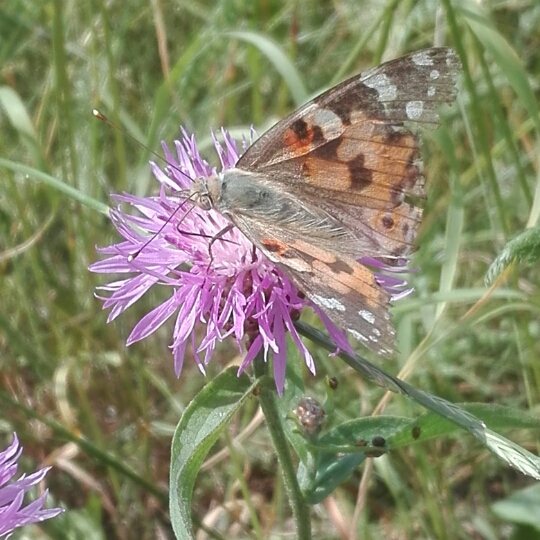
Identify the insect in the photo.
Vanessa cardui
